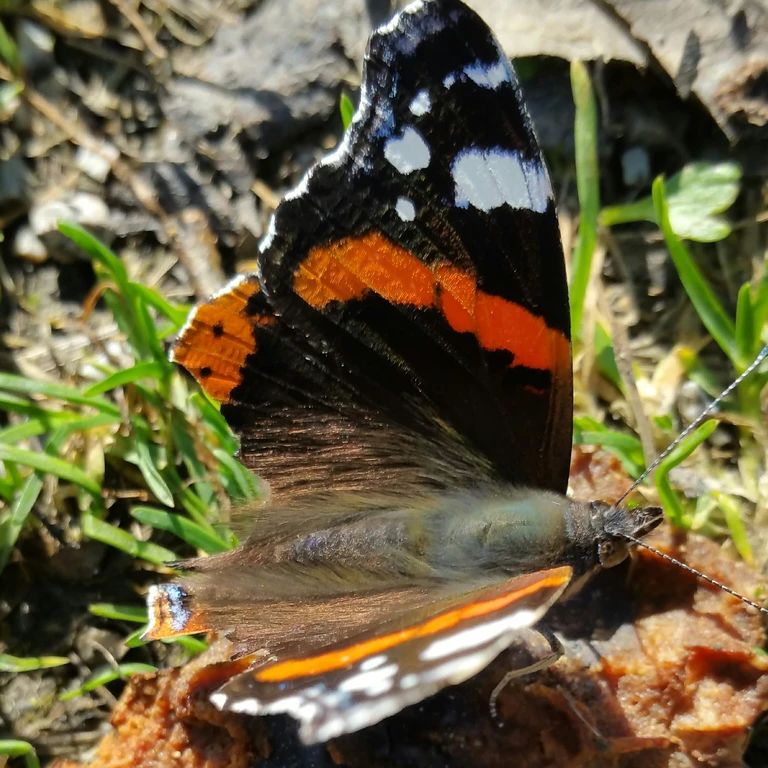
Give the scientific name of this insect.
Vanessa atalanta
